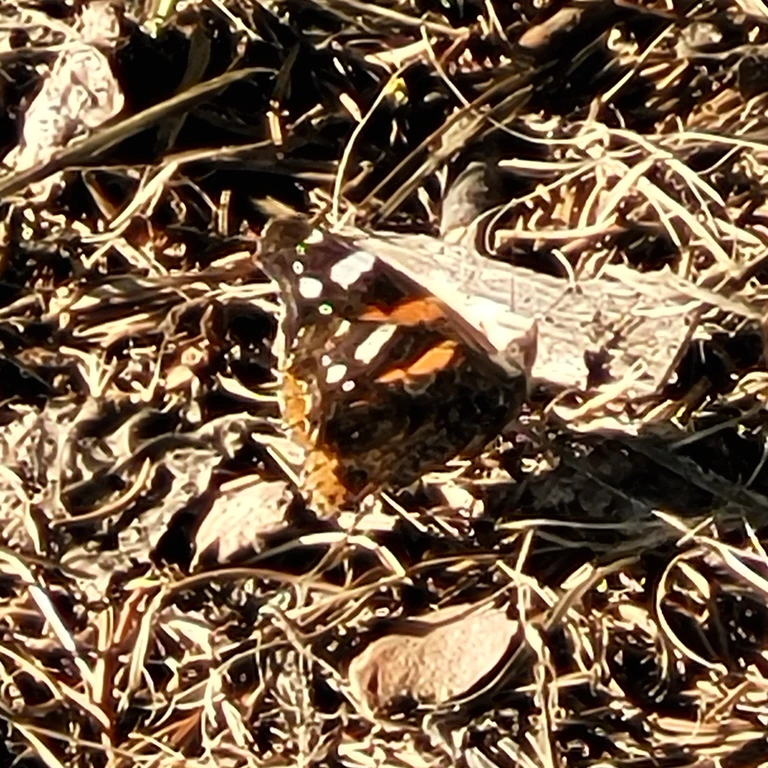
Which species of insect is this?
Vanessa atalanta
